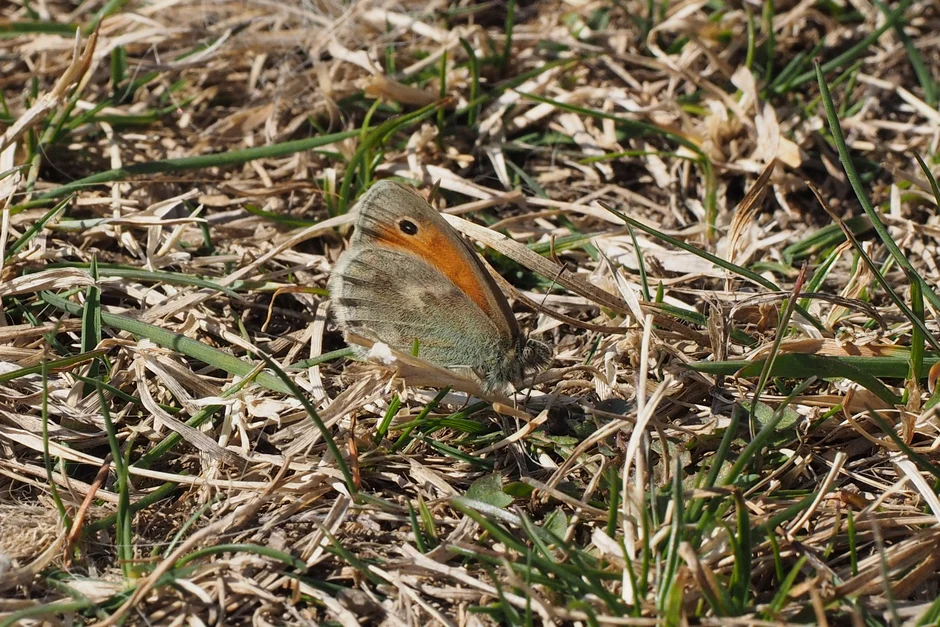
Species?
Coenonympha pamphilus
